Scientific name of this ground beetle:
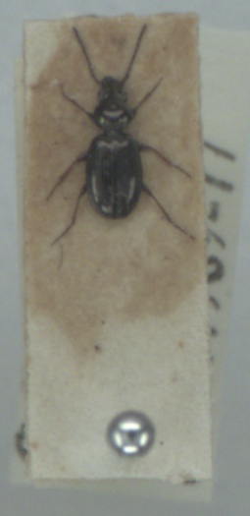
Bembidion lampros
